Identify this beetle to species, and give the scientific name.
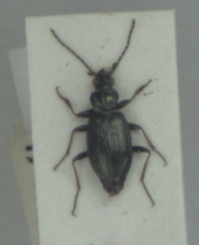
Bembidion tibiale
